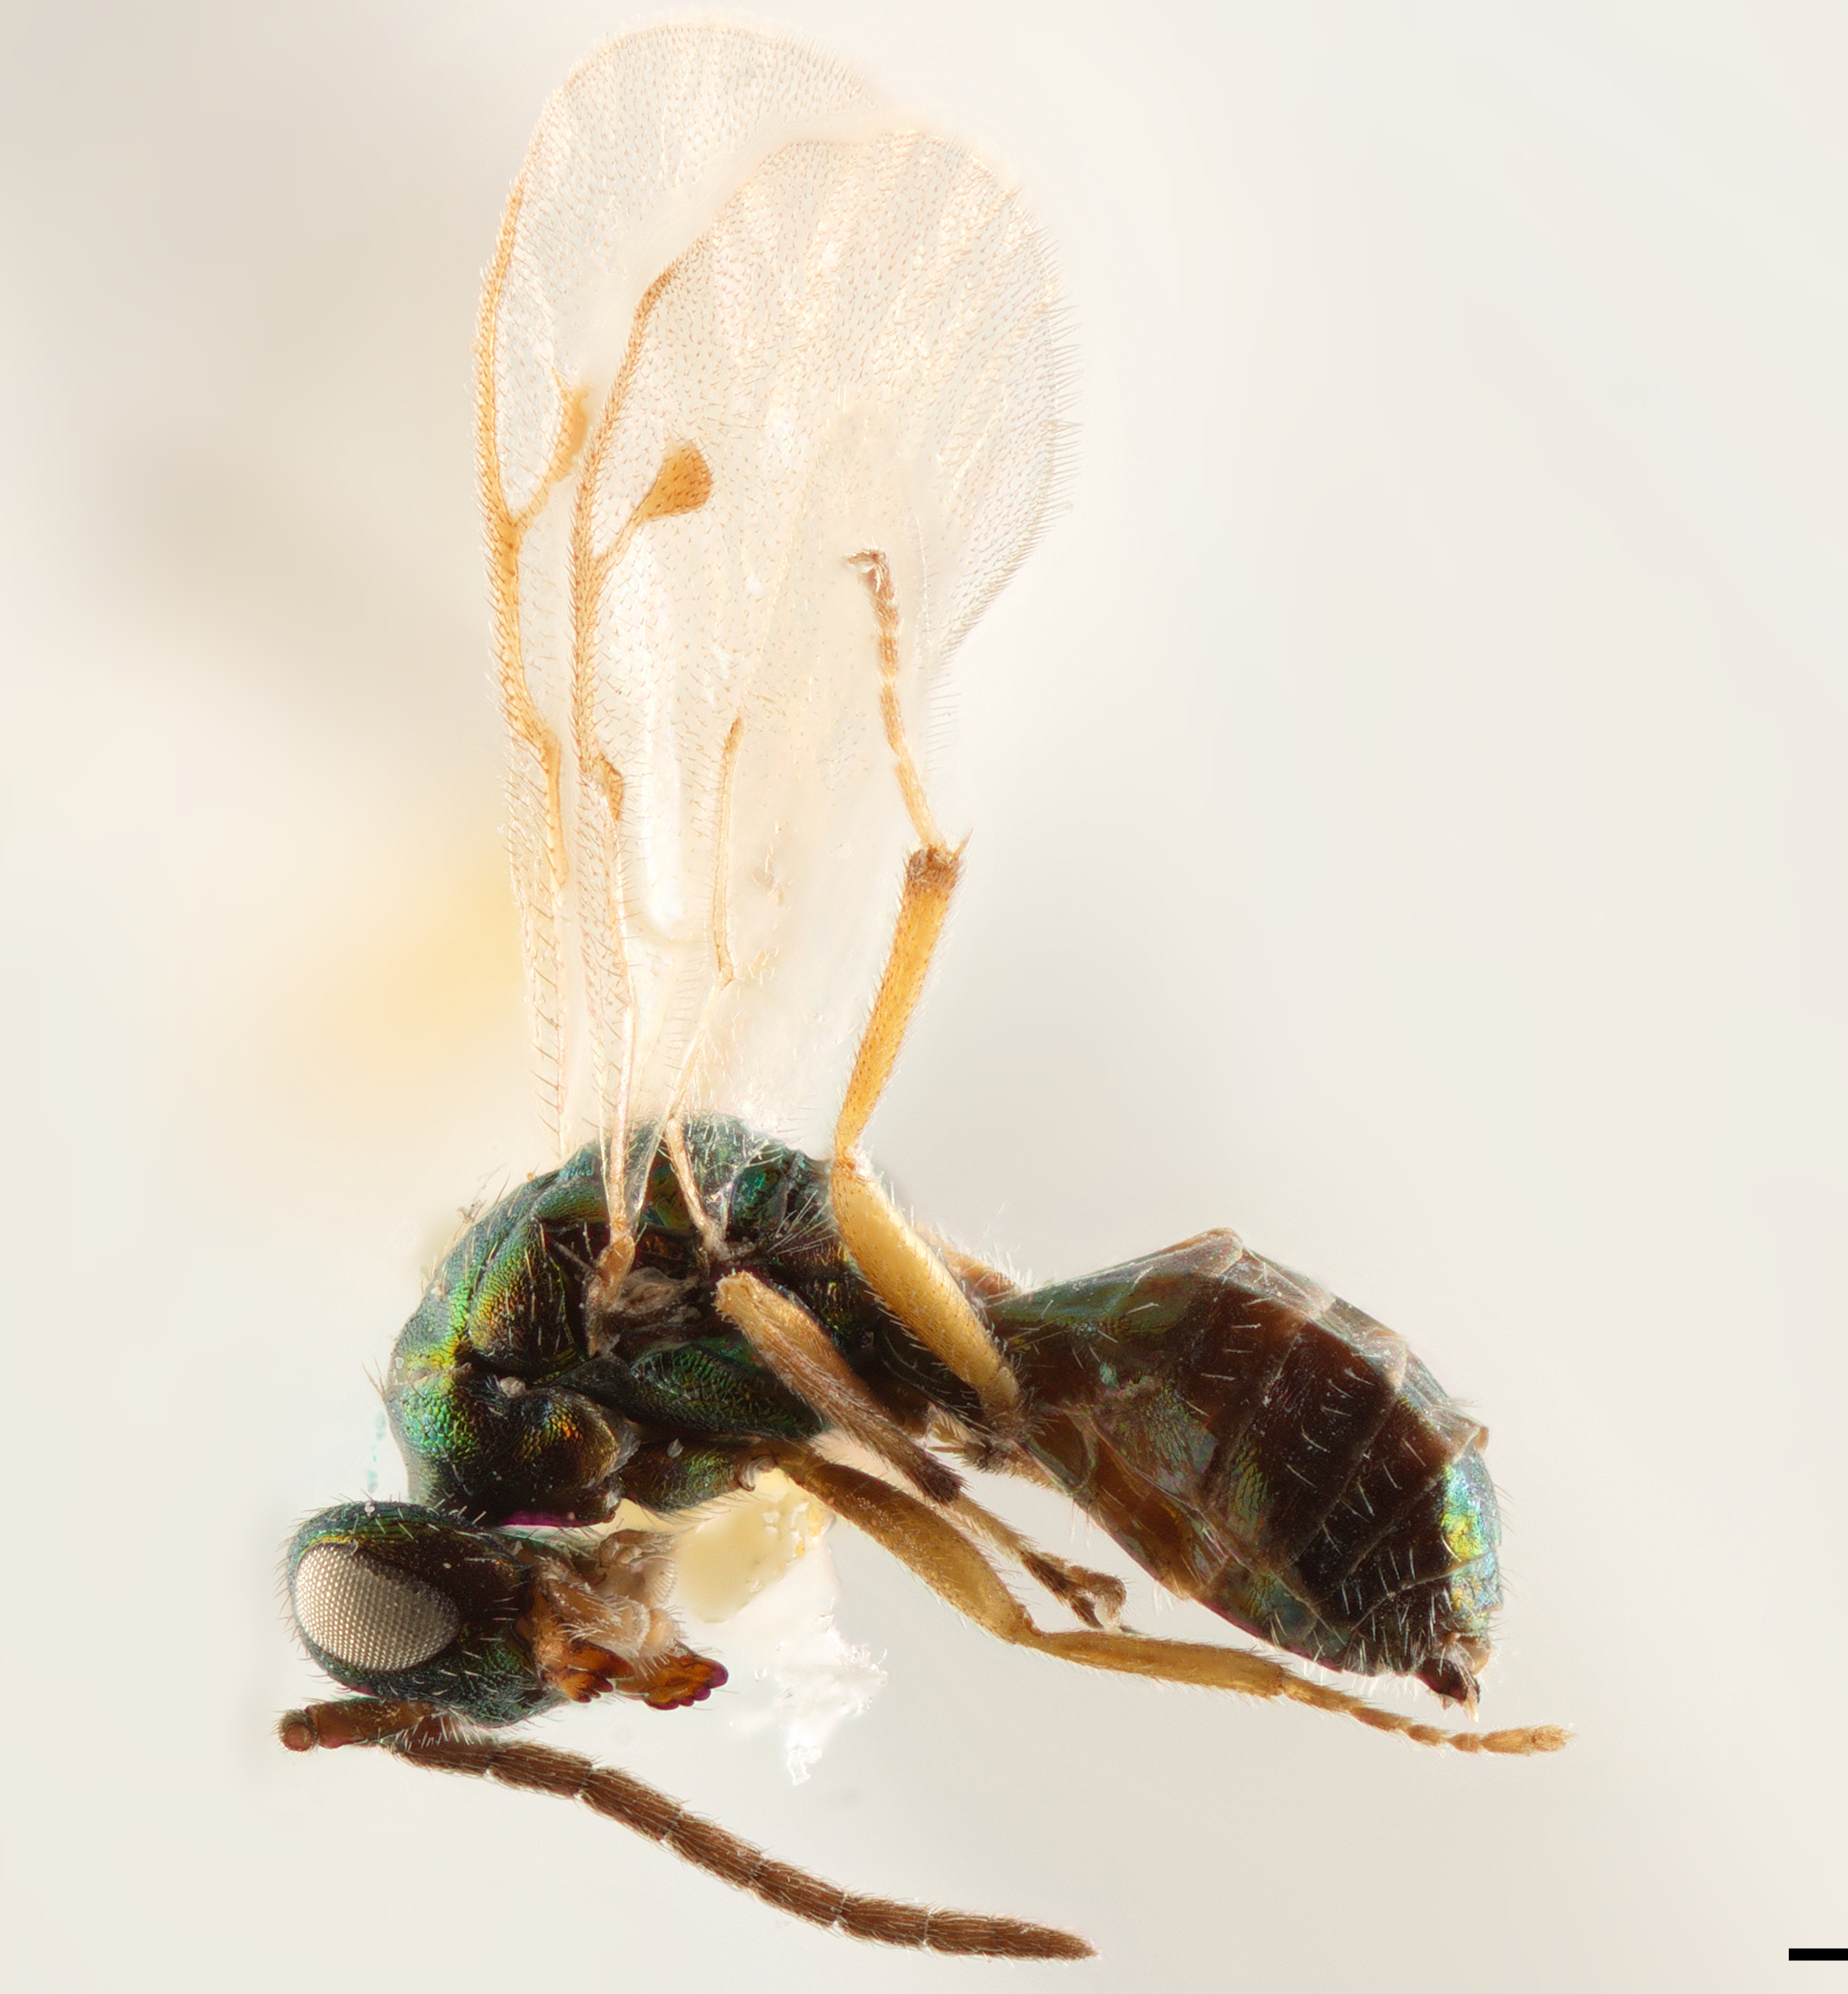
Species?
Miscogaster hortensis
